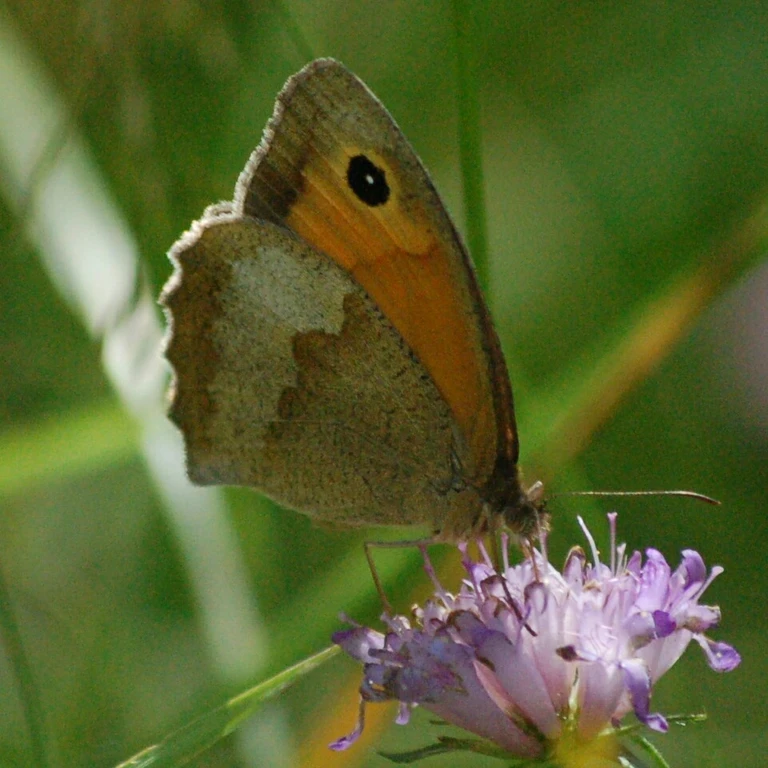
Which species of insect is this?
Maniola jurtina
